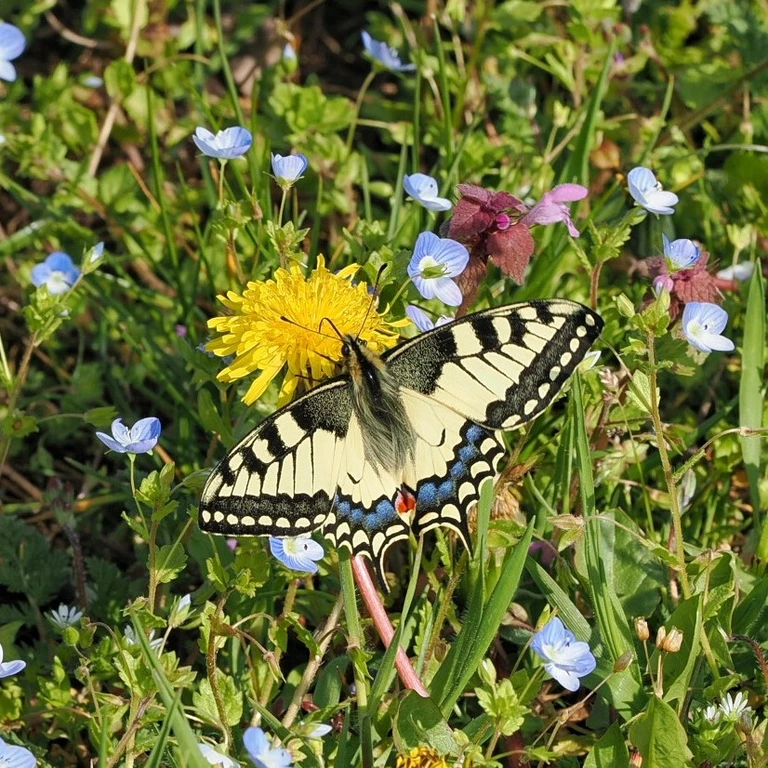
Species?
Papilio machaon
